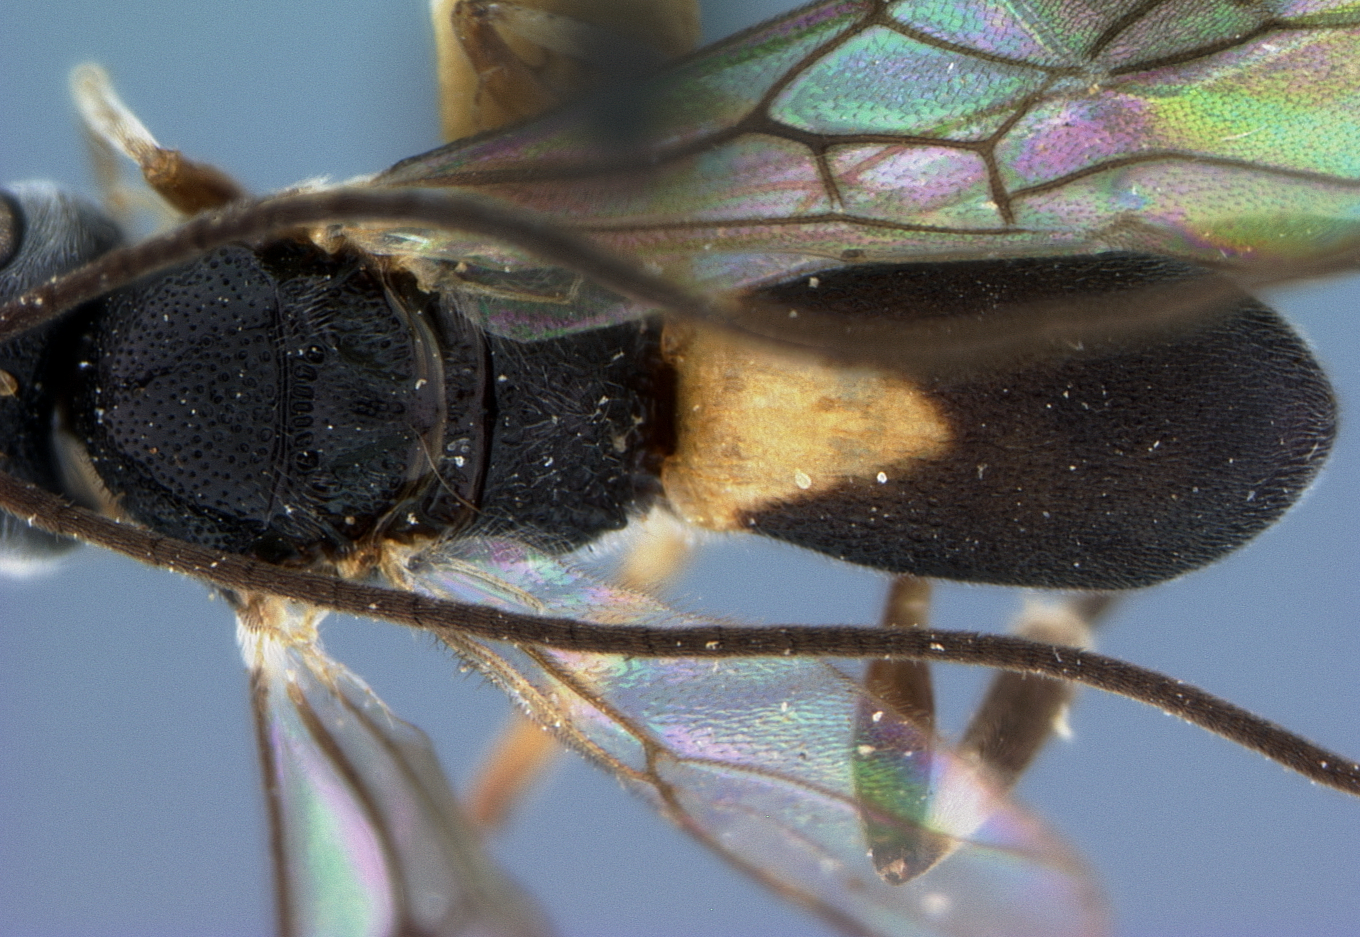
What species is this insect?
Ascogaster philippinensis
